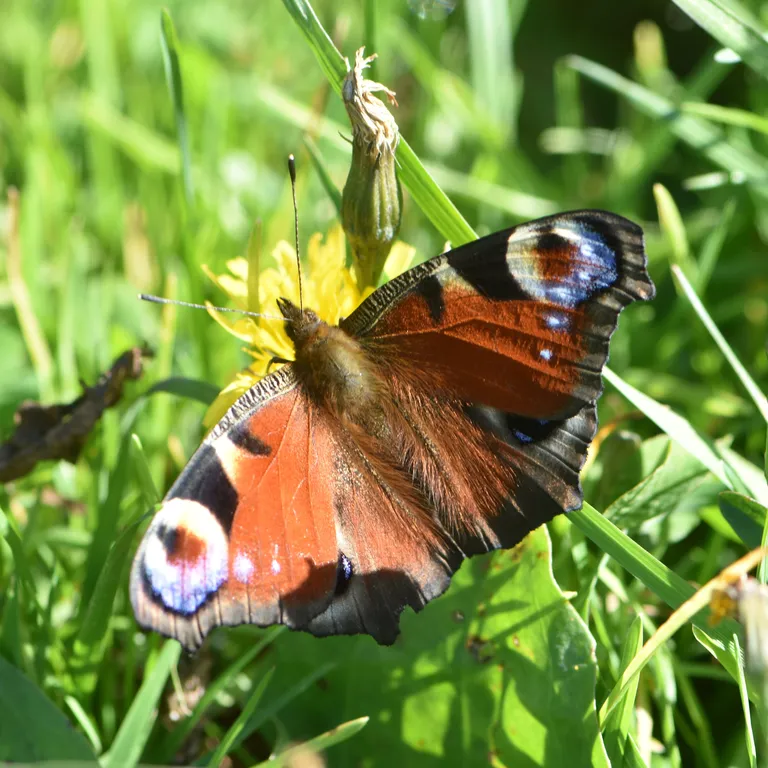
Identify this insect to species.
Aglais io
